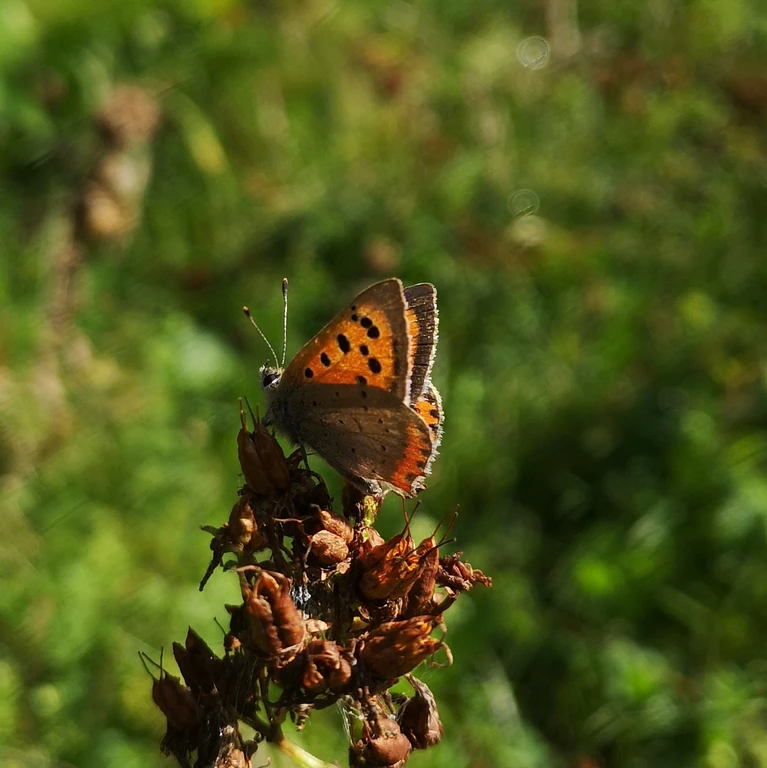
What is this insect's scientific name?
Lycaena phlaeas
